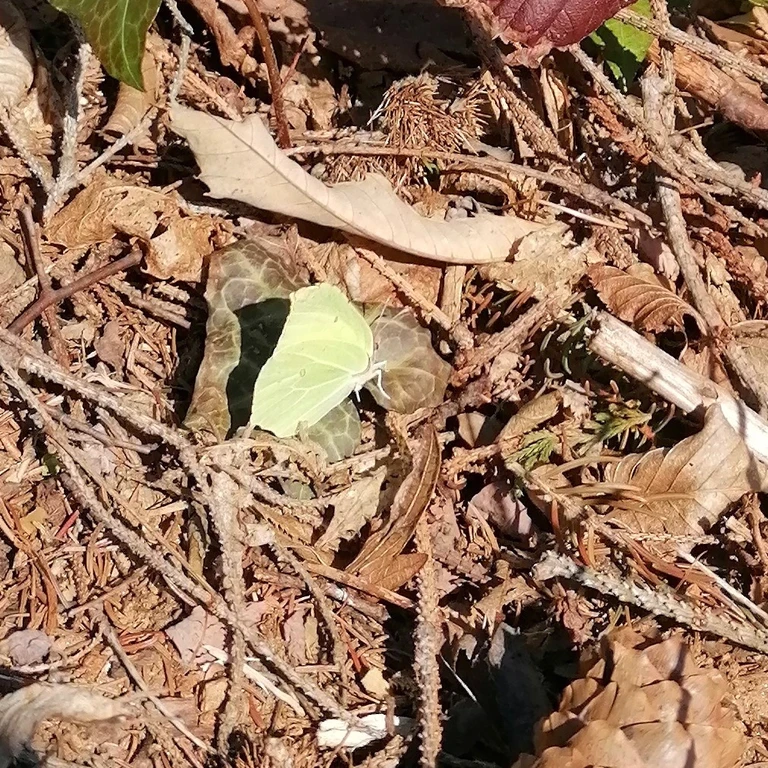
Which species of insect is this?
Gonepteryx rhamni
